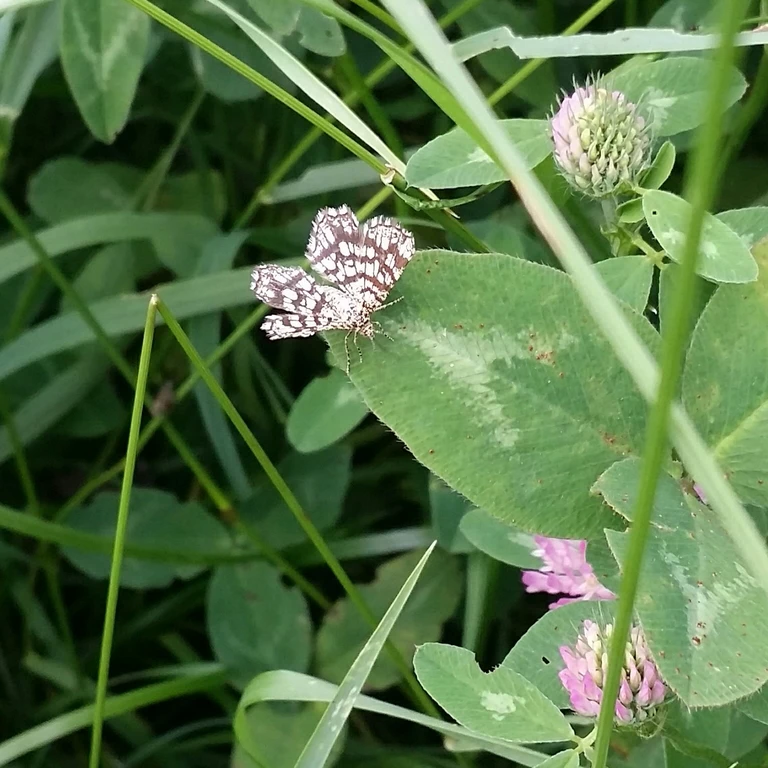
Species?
Chiasmia clathrata
